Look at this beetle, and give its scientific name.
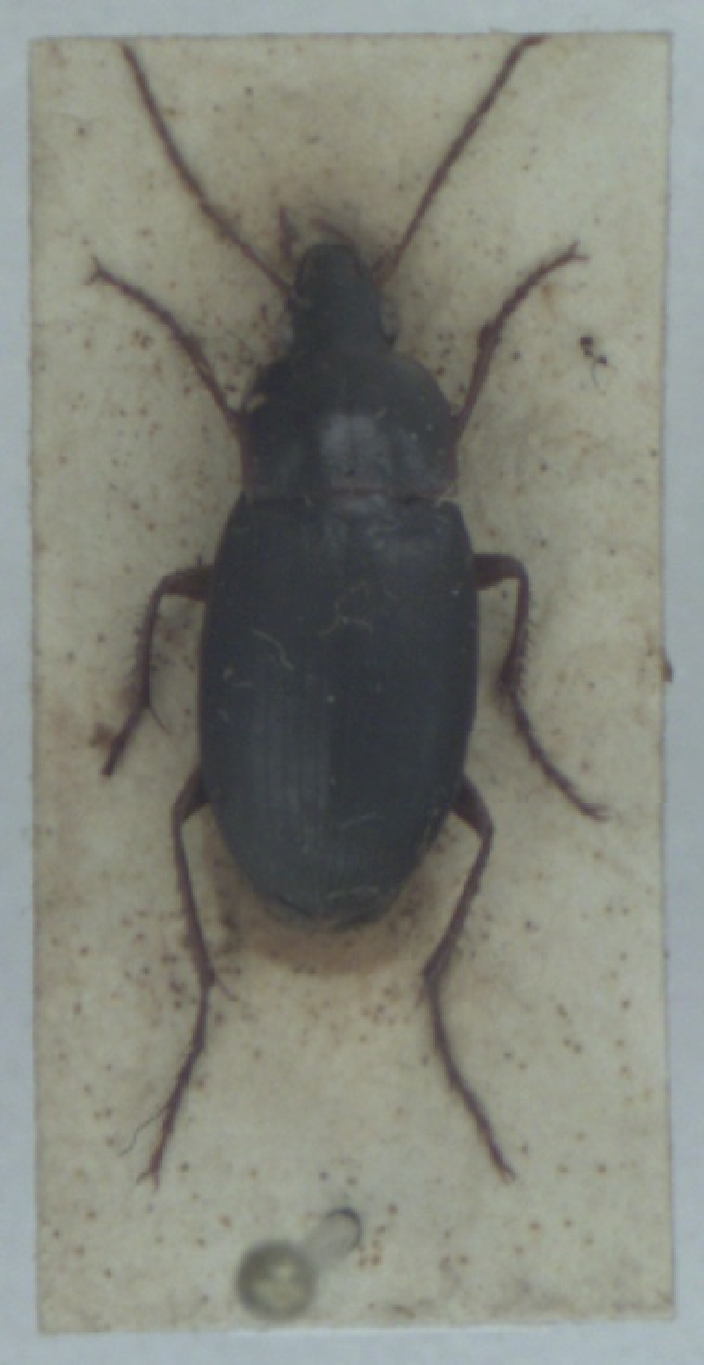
Calathus ambiguus
